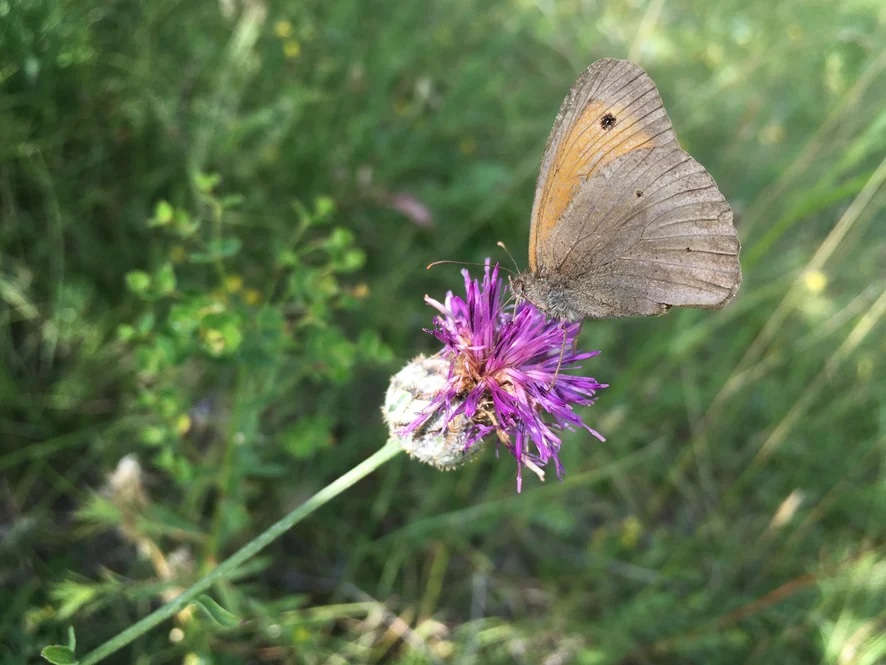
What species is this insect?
Maniola jurtina
